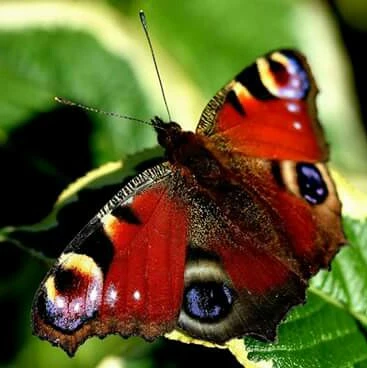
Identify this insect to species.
Aglais io
